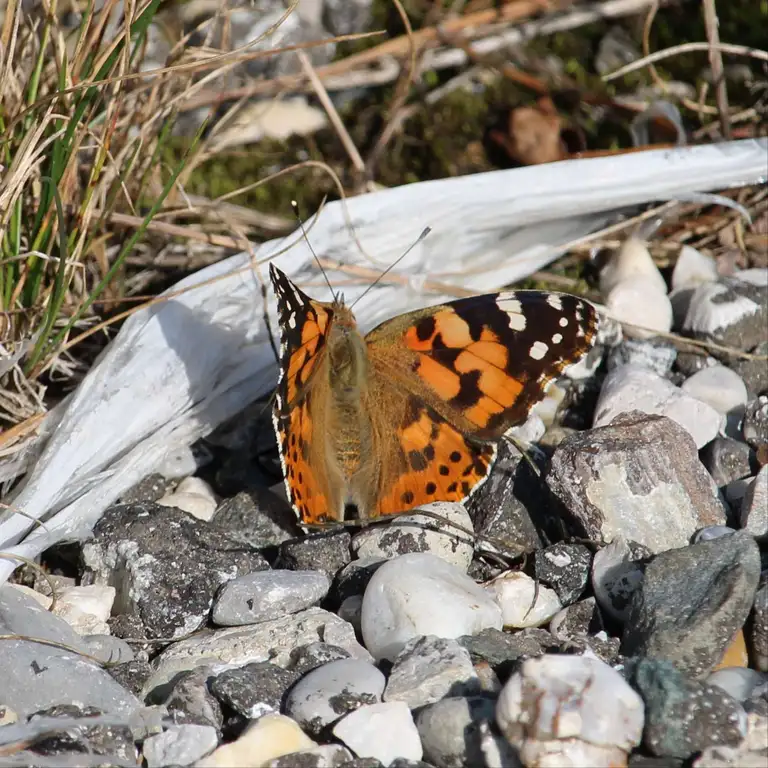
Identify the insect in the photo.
Vanessa cardui
